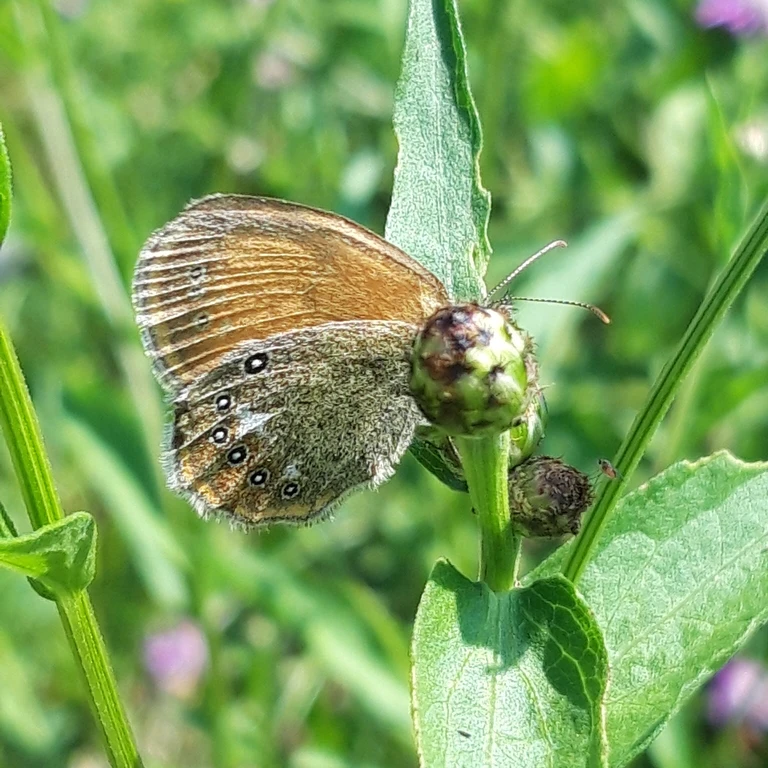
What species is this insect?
Coenonympha glycerion (also Coenonympha iphis)
